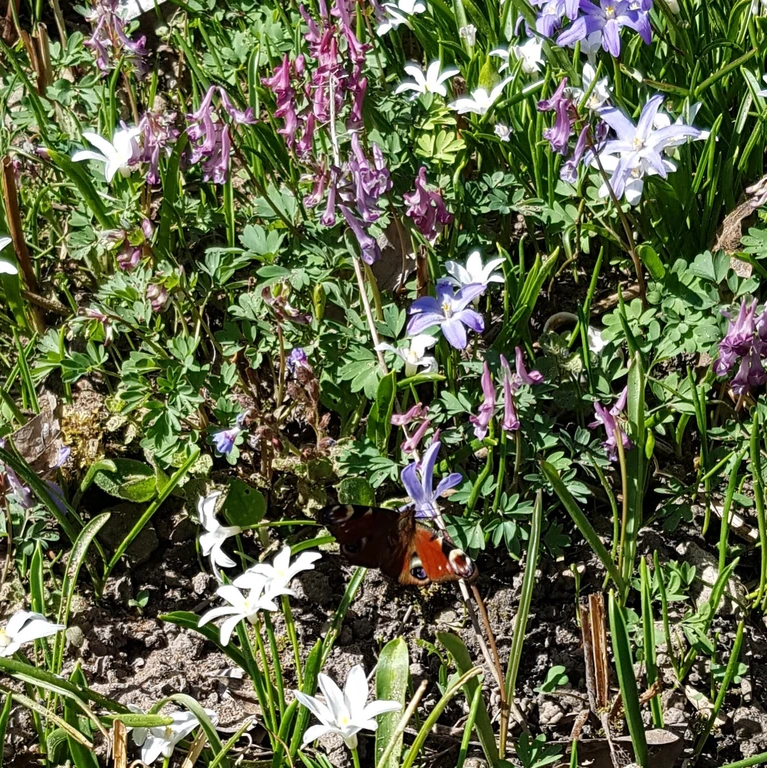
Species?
Aglais io
